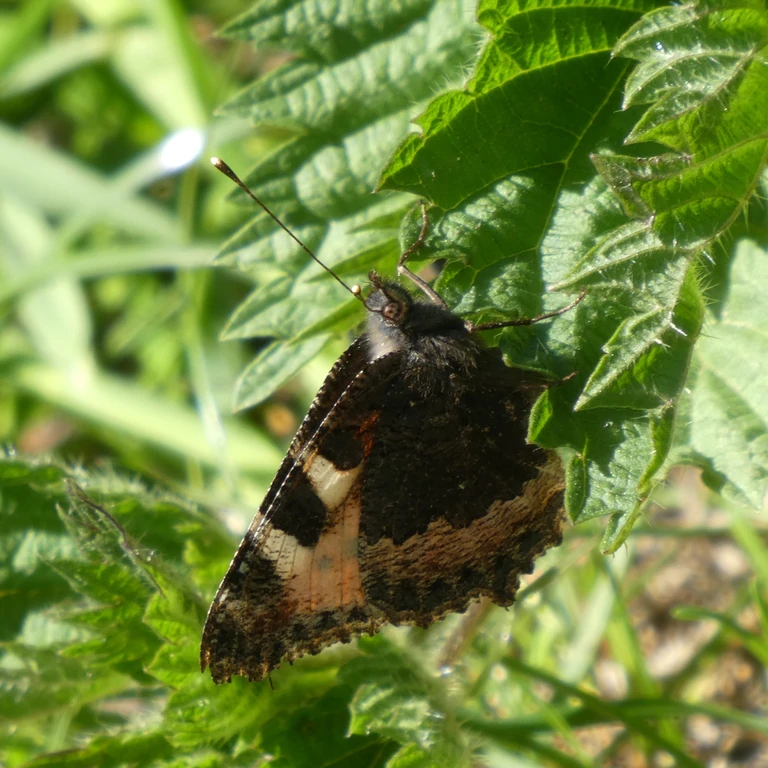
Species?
Aglais urticae
